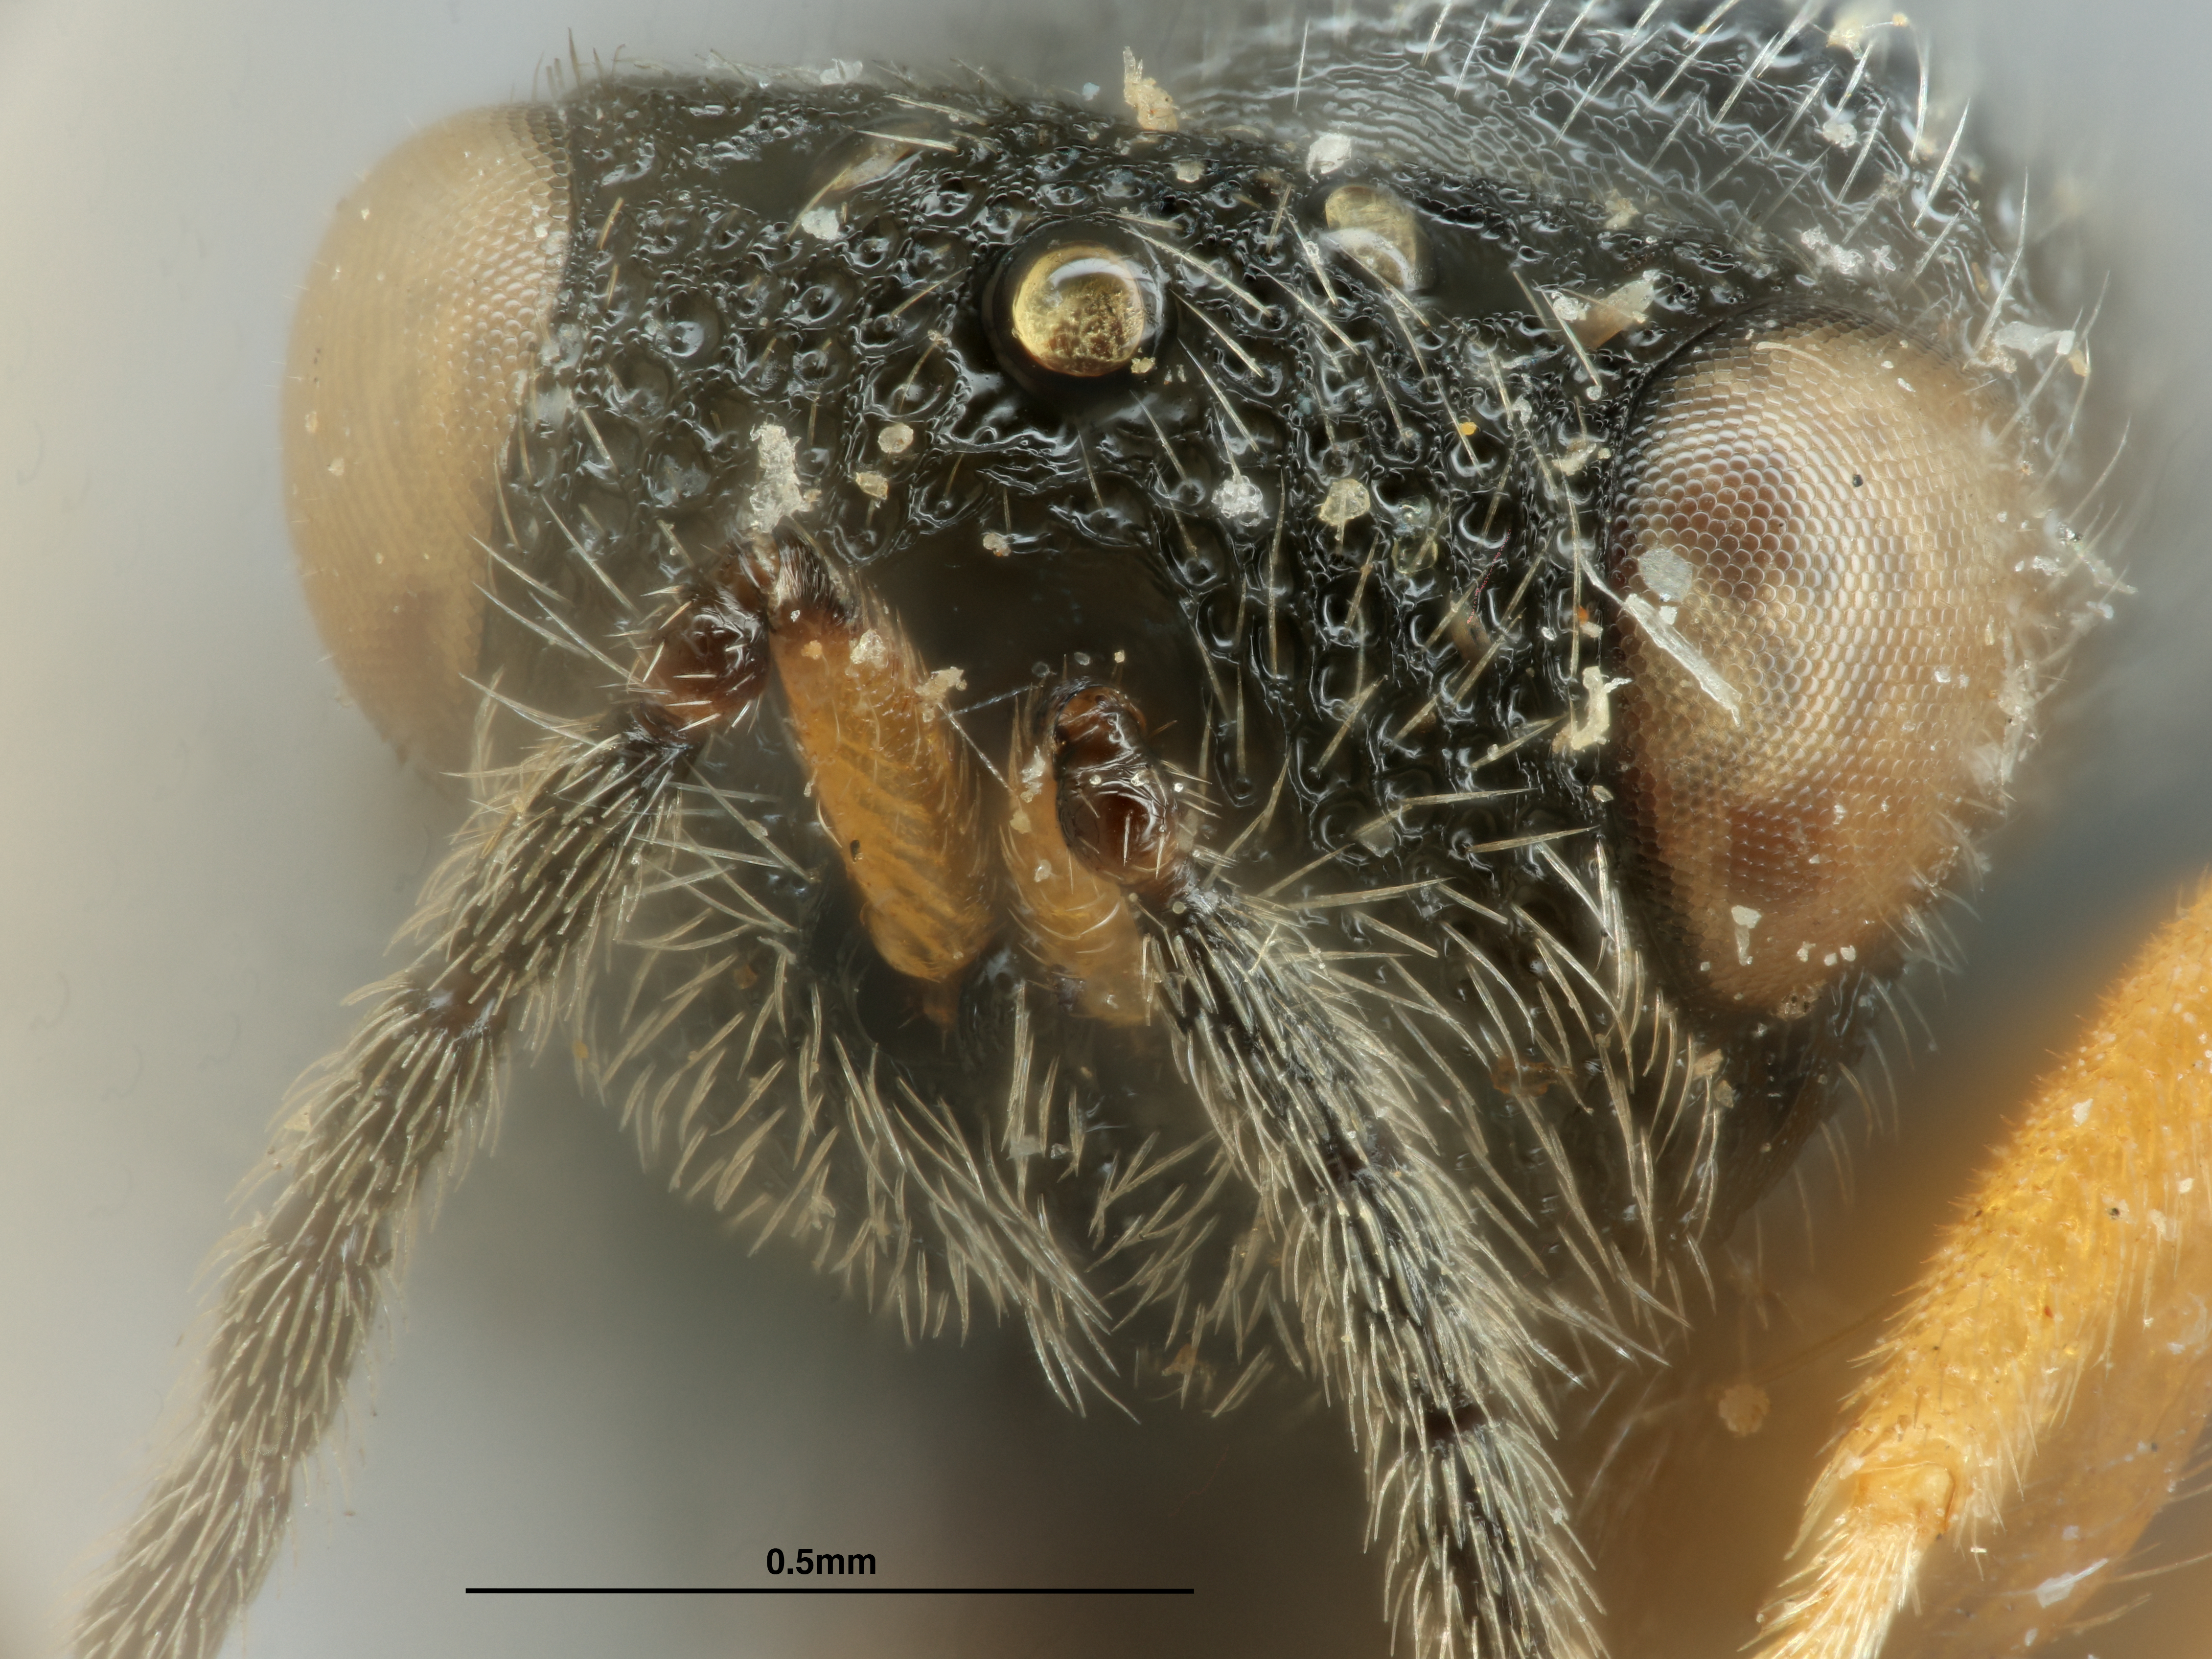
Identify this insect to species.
Eurytoma japonica
